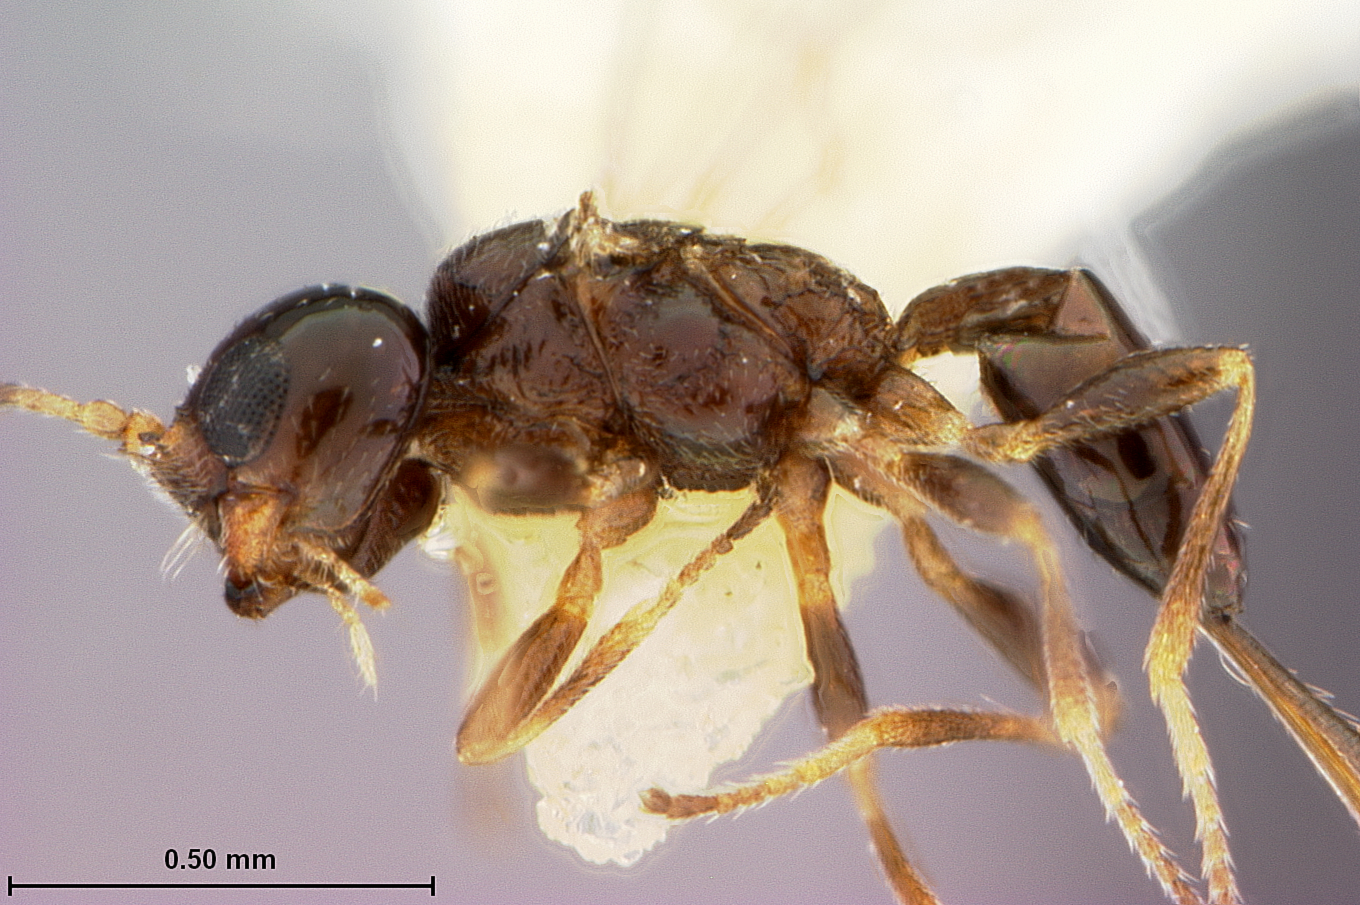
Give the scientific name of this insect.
Cosmophorus capeki
